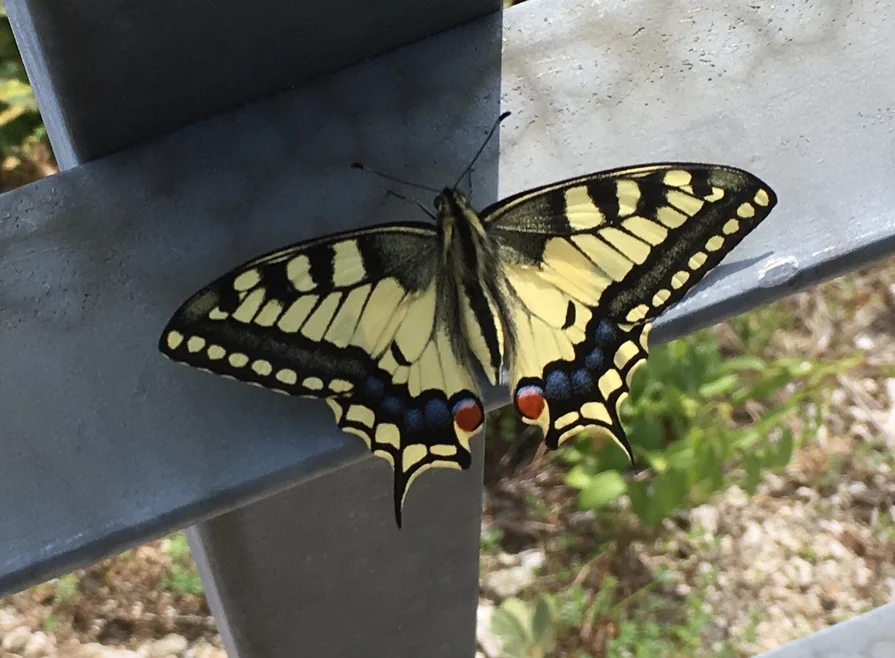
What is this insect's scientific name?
Papilio machaon
